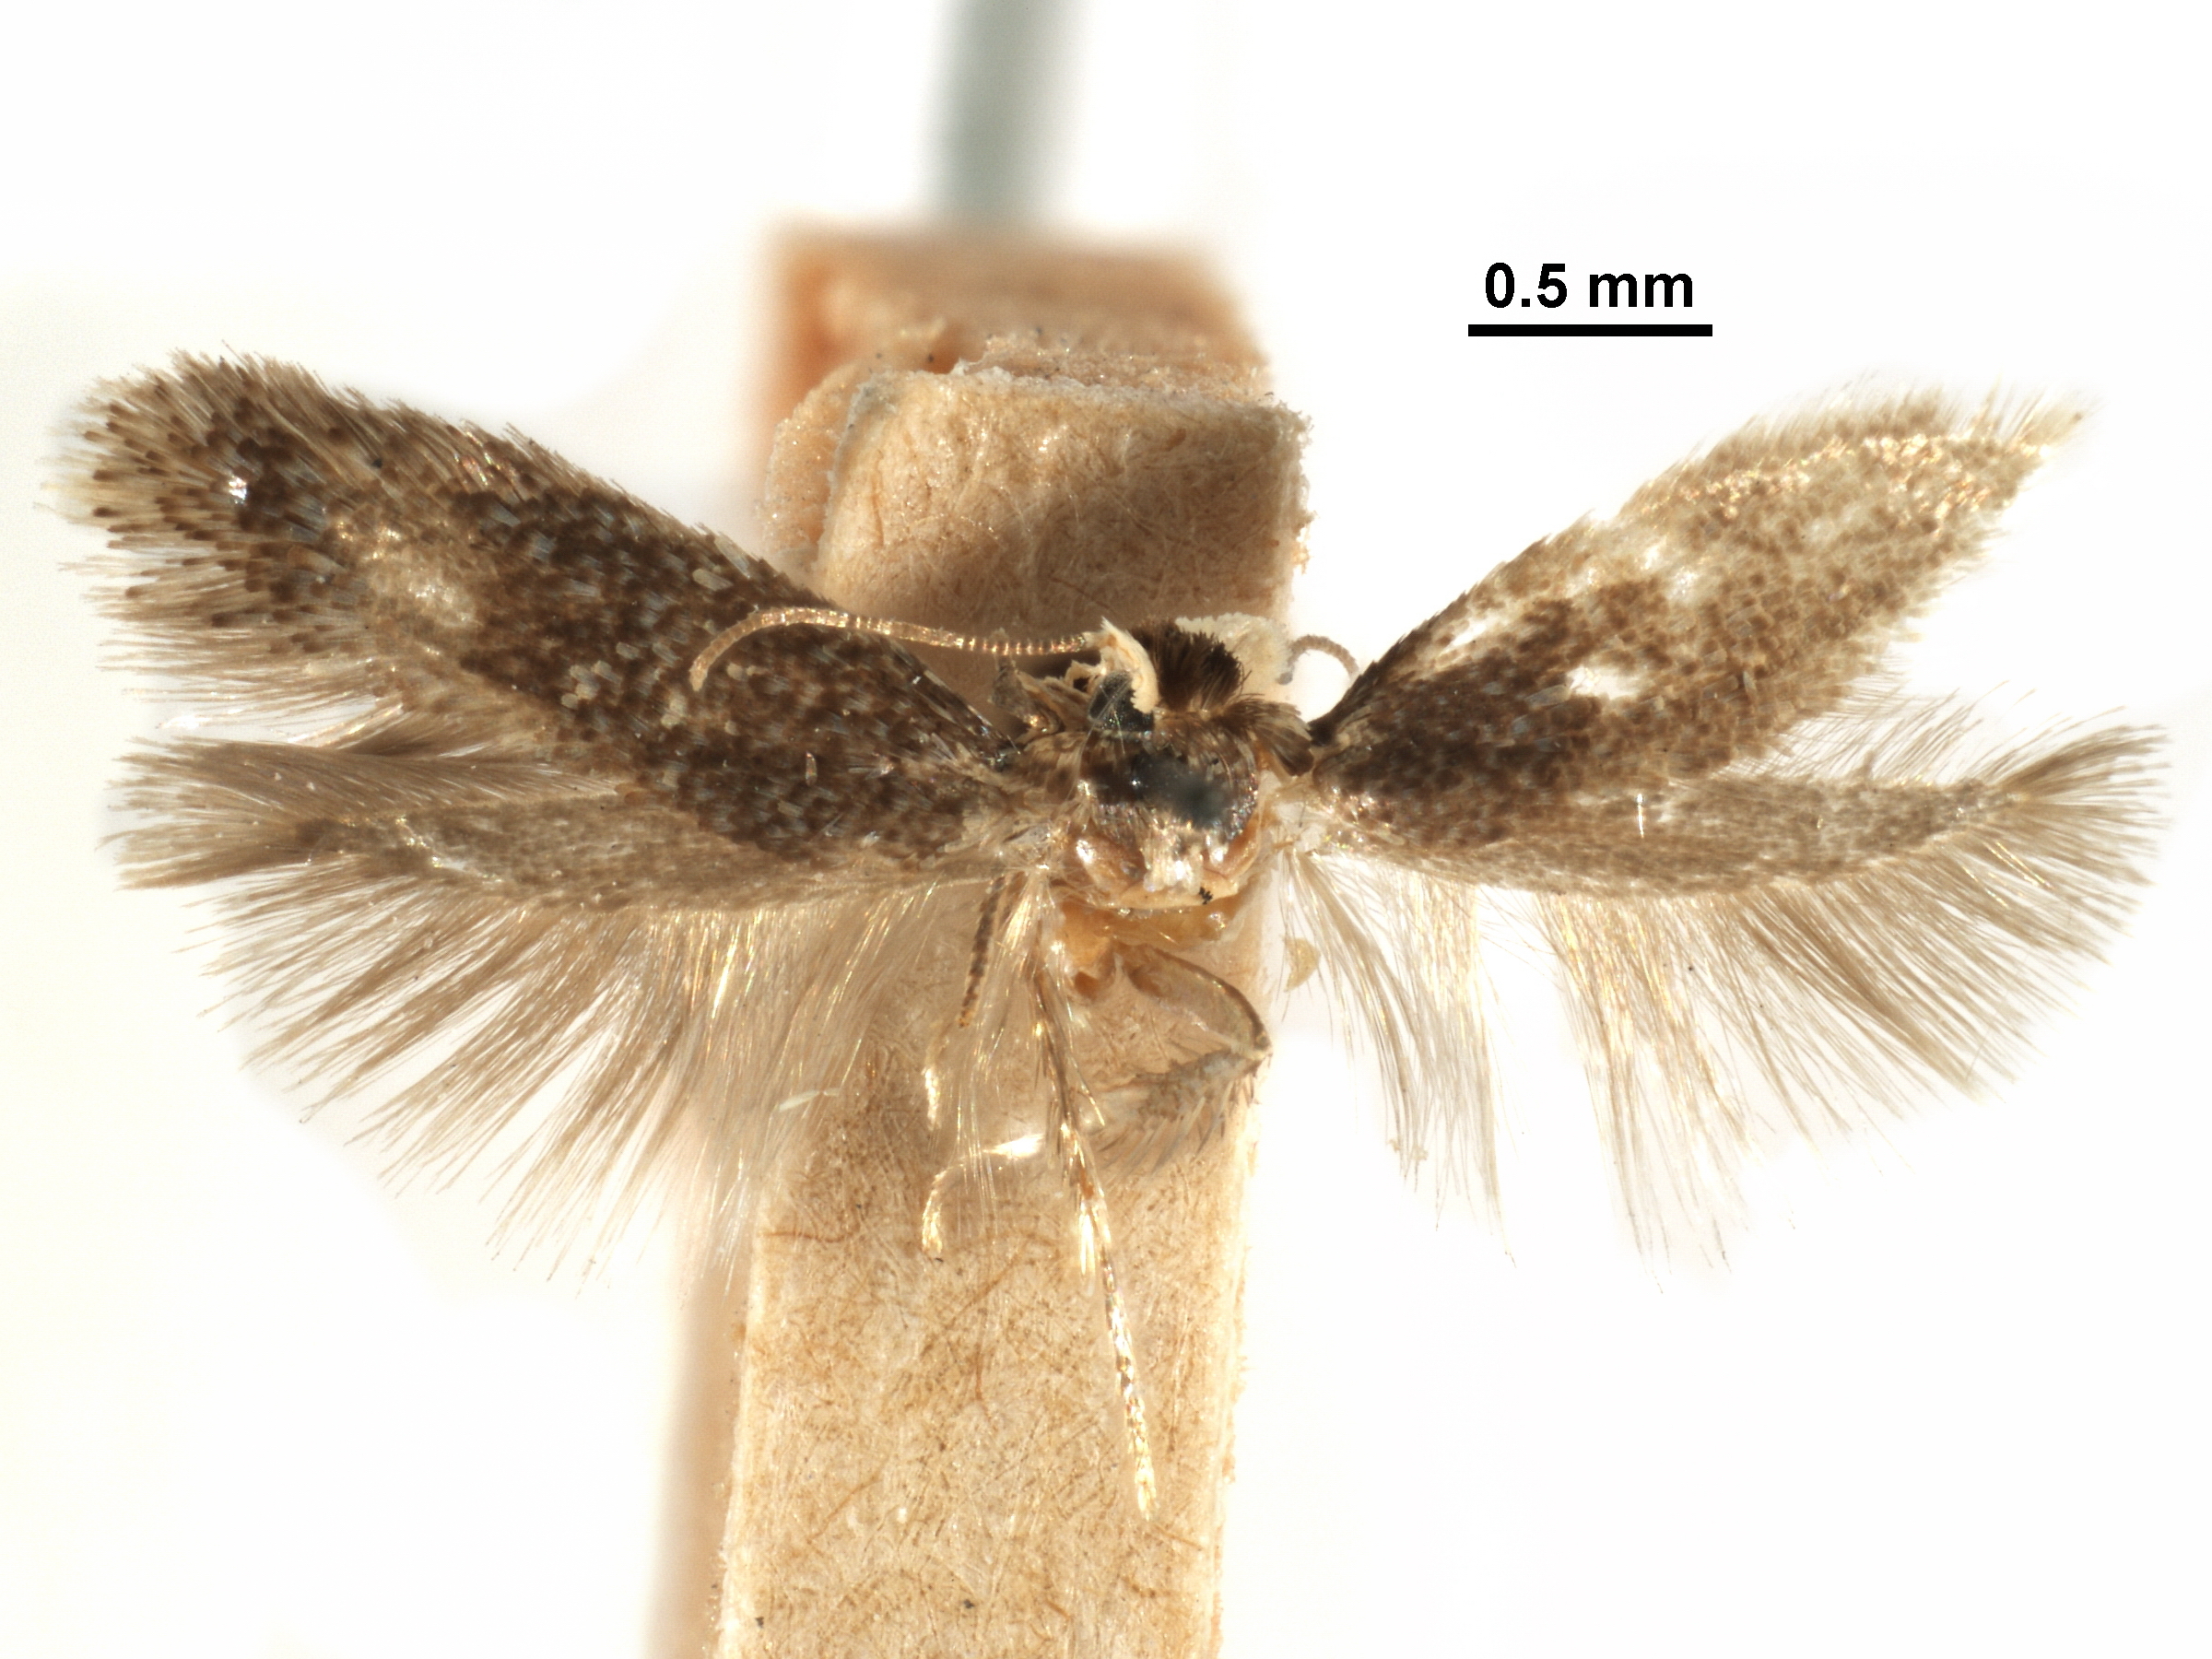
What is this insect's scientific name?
Zimmermannia bosquella
